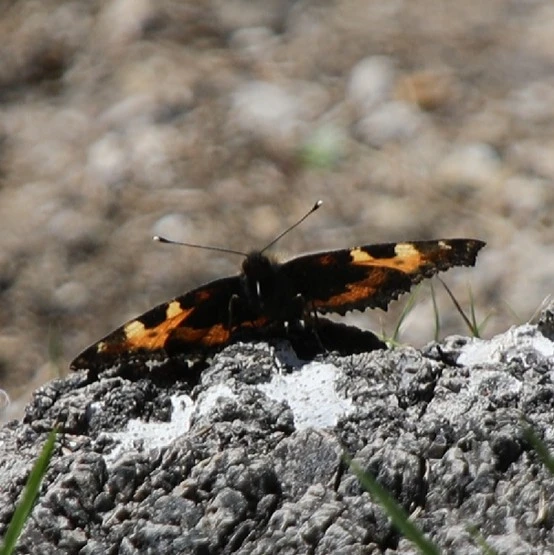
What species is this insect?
Aglais urticae
